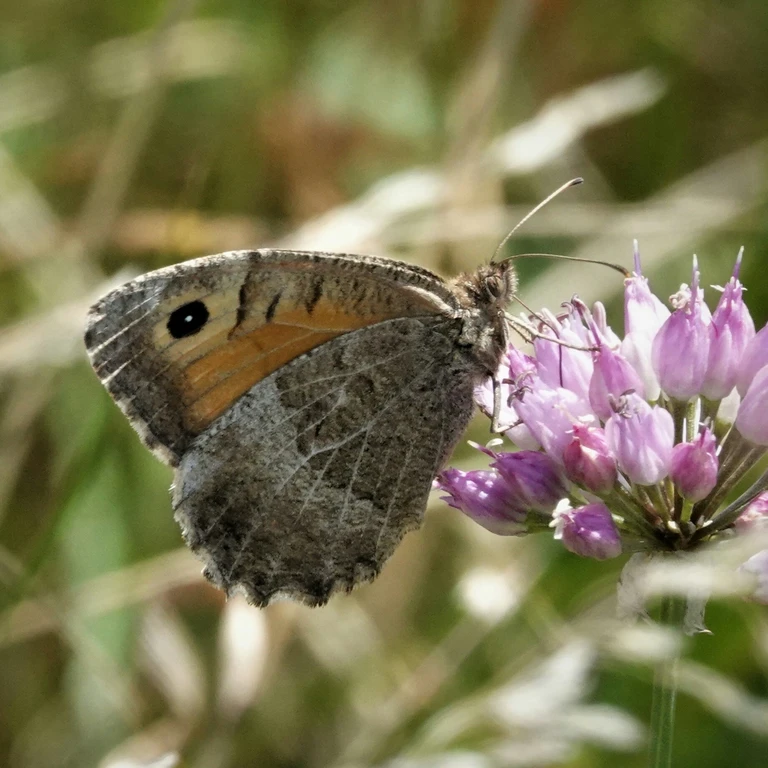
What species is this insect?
Arethusana arethusa
